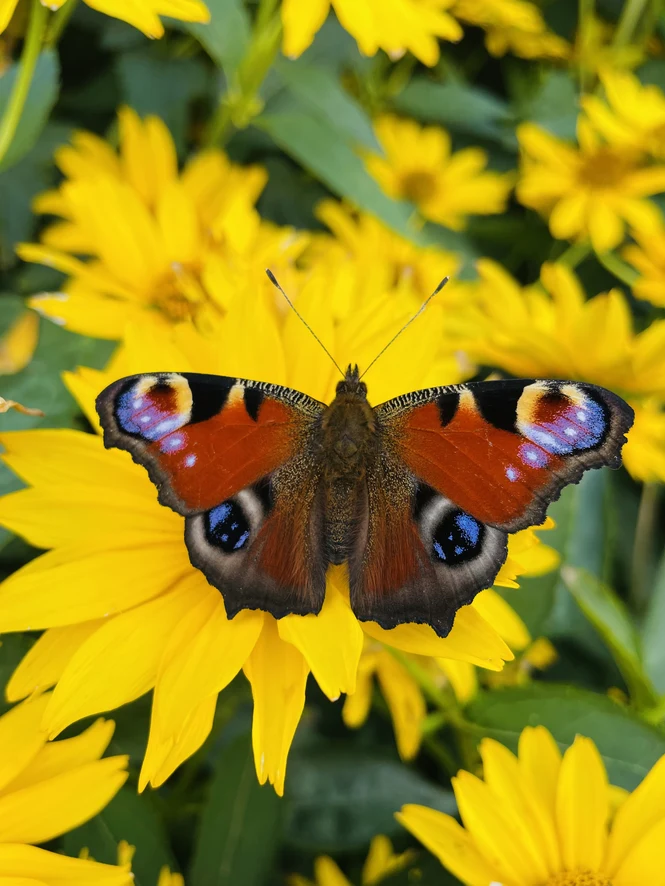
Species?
Aglais io
